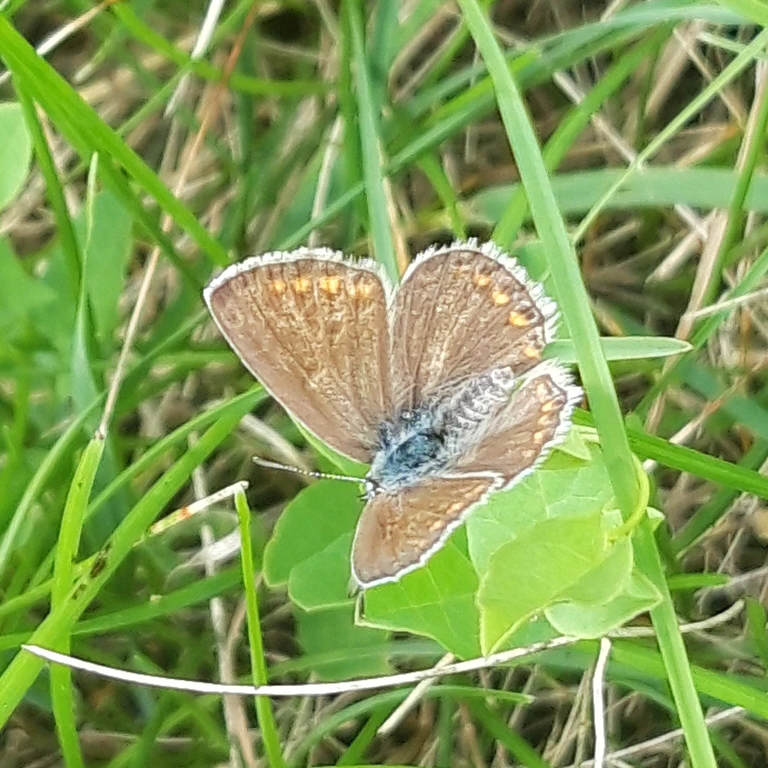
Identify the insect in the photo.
Polyommatus icarus
